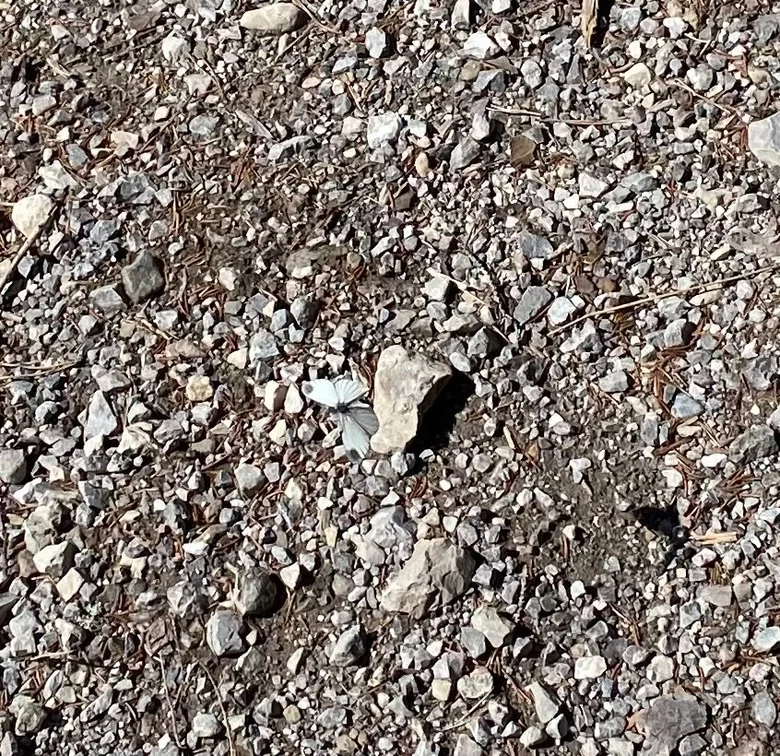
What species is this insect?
Leptidea sinapis/juvernica
